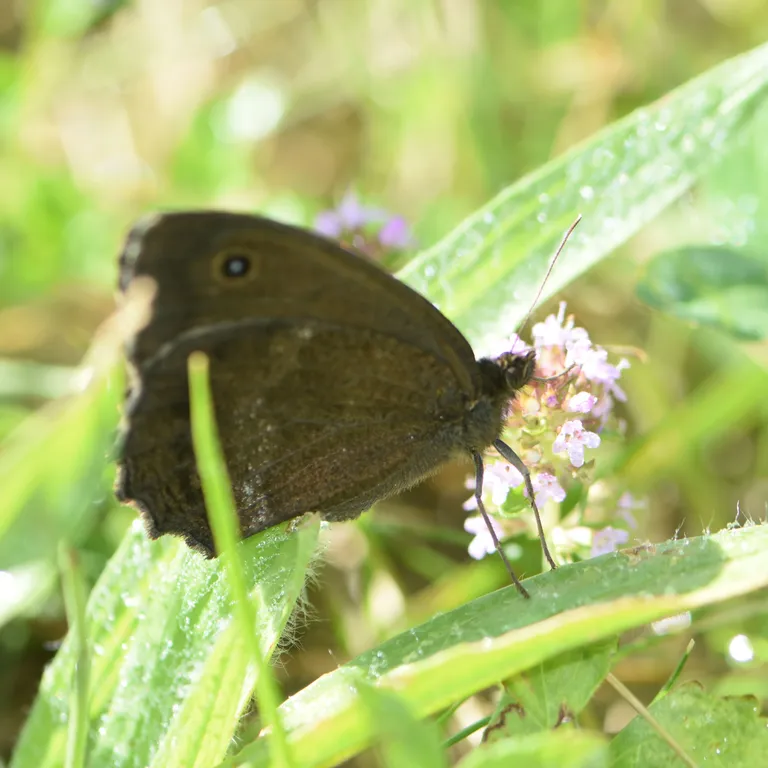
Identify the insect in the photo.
Minois dryas
